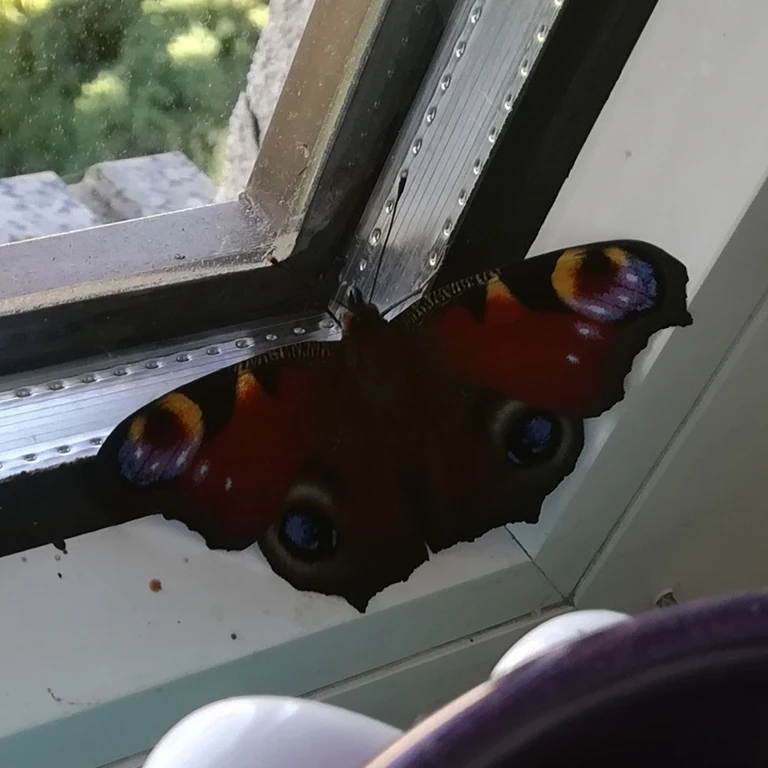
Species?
Aglais io
